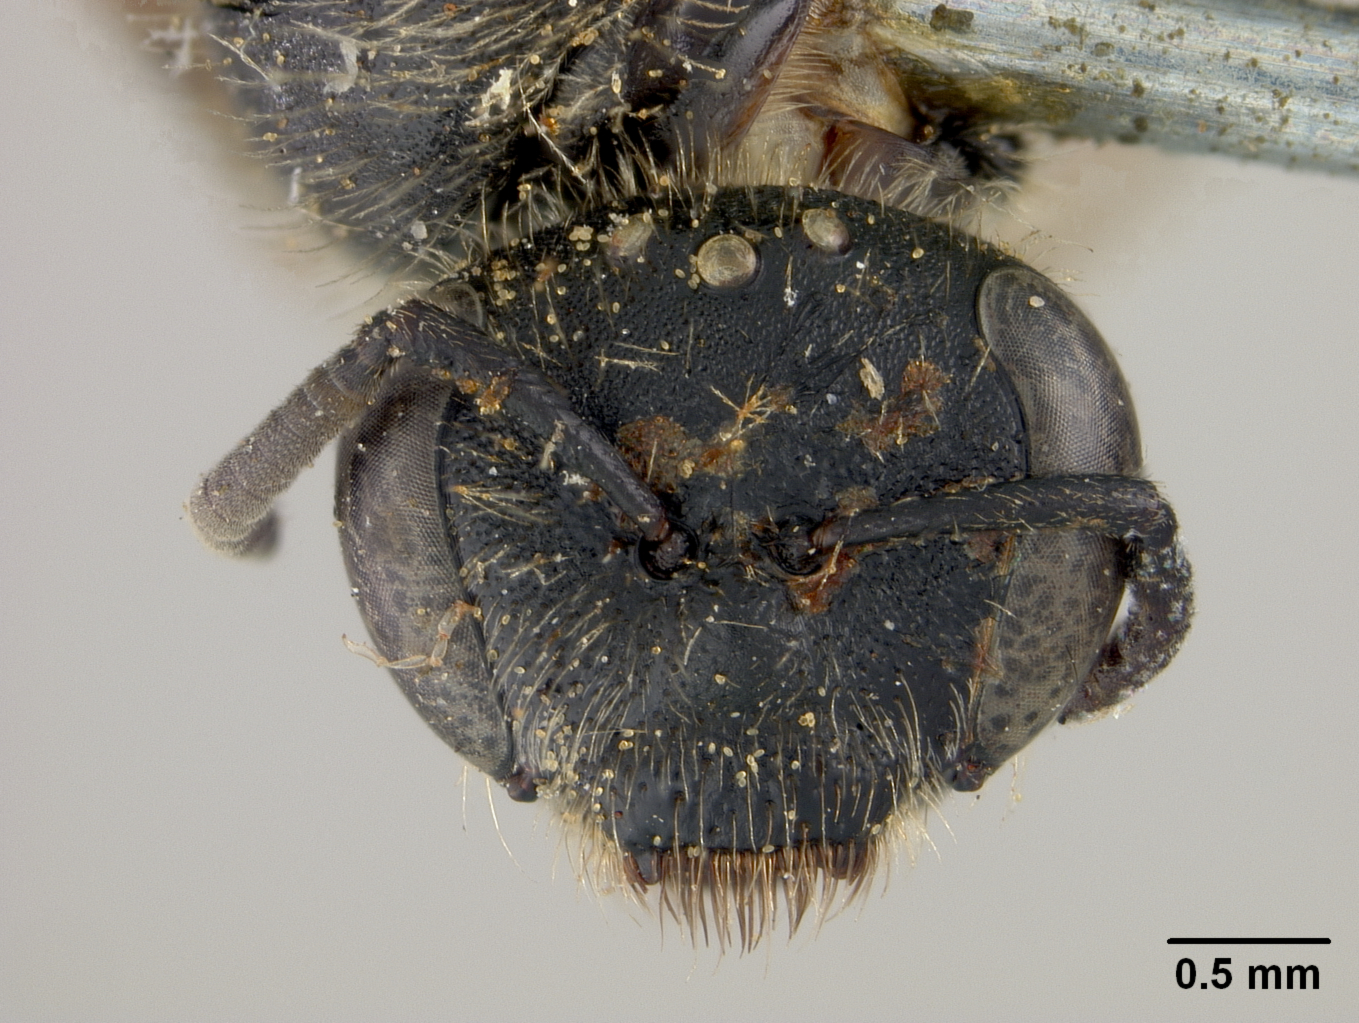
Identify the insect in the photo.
Halictus olympiae (also Lasioglossum olympiae)
